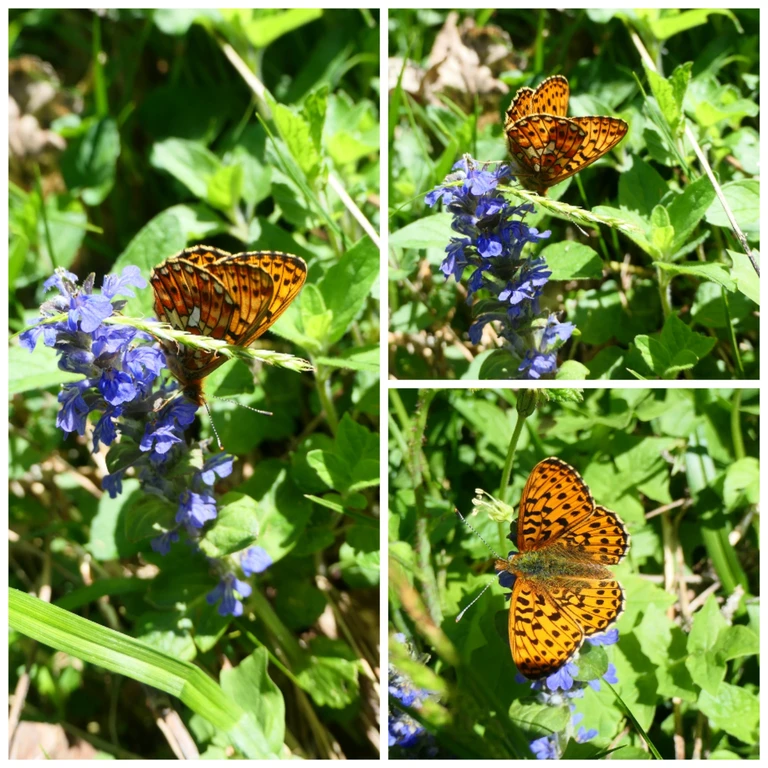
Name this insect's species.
Boloria euphrosyne (also Clossiana euphrosyne)
